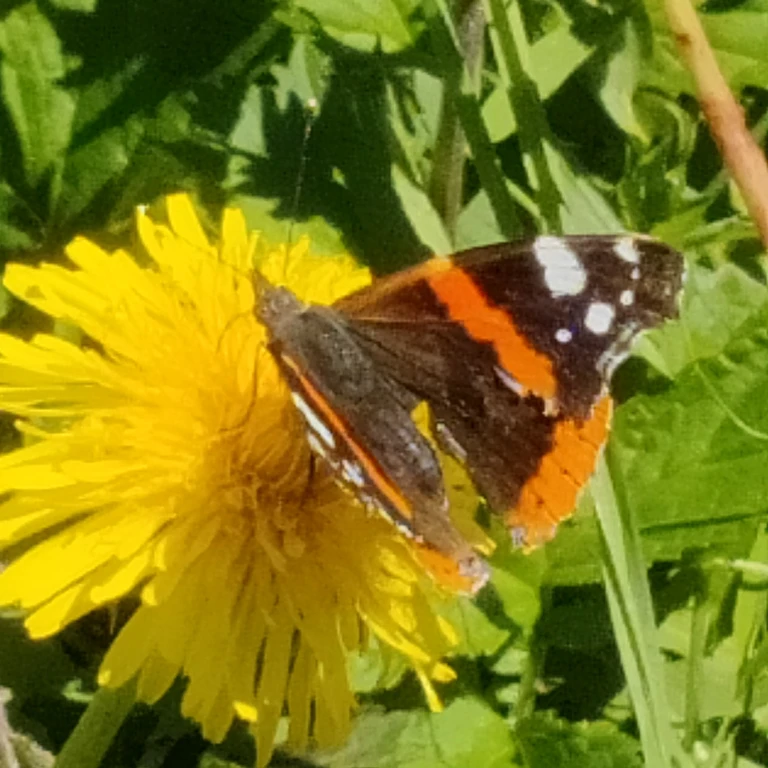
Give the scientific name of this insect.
Vanessa atalanta
